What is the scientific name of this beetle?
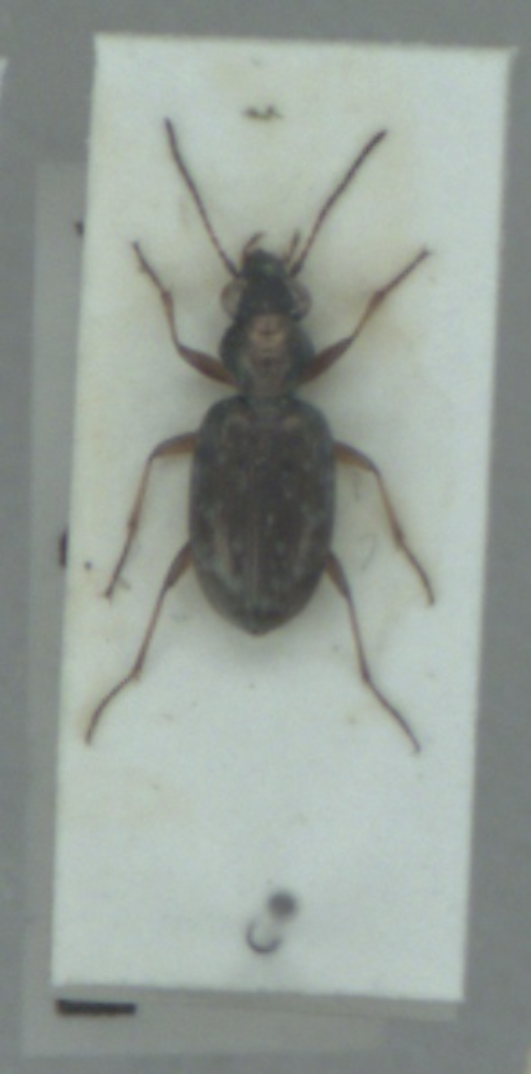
Asaphidion pallipes
